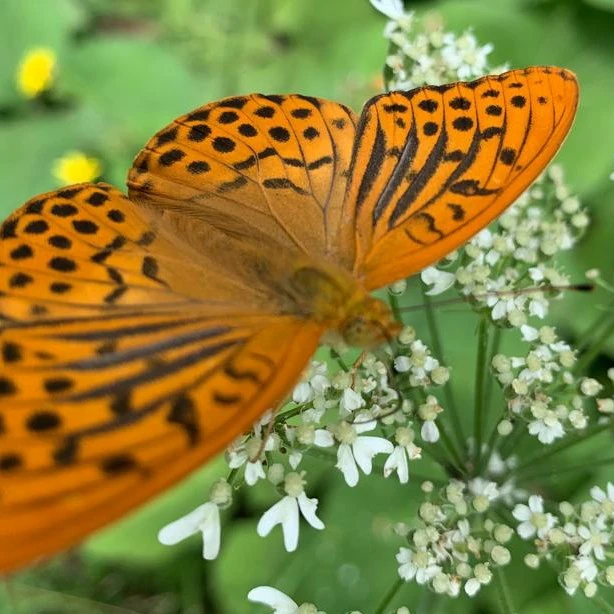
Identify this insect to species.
Argynnis paphia
